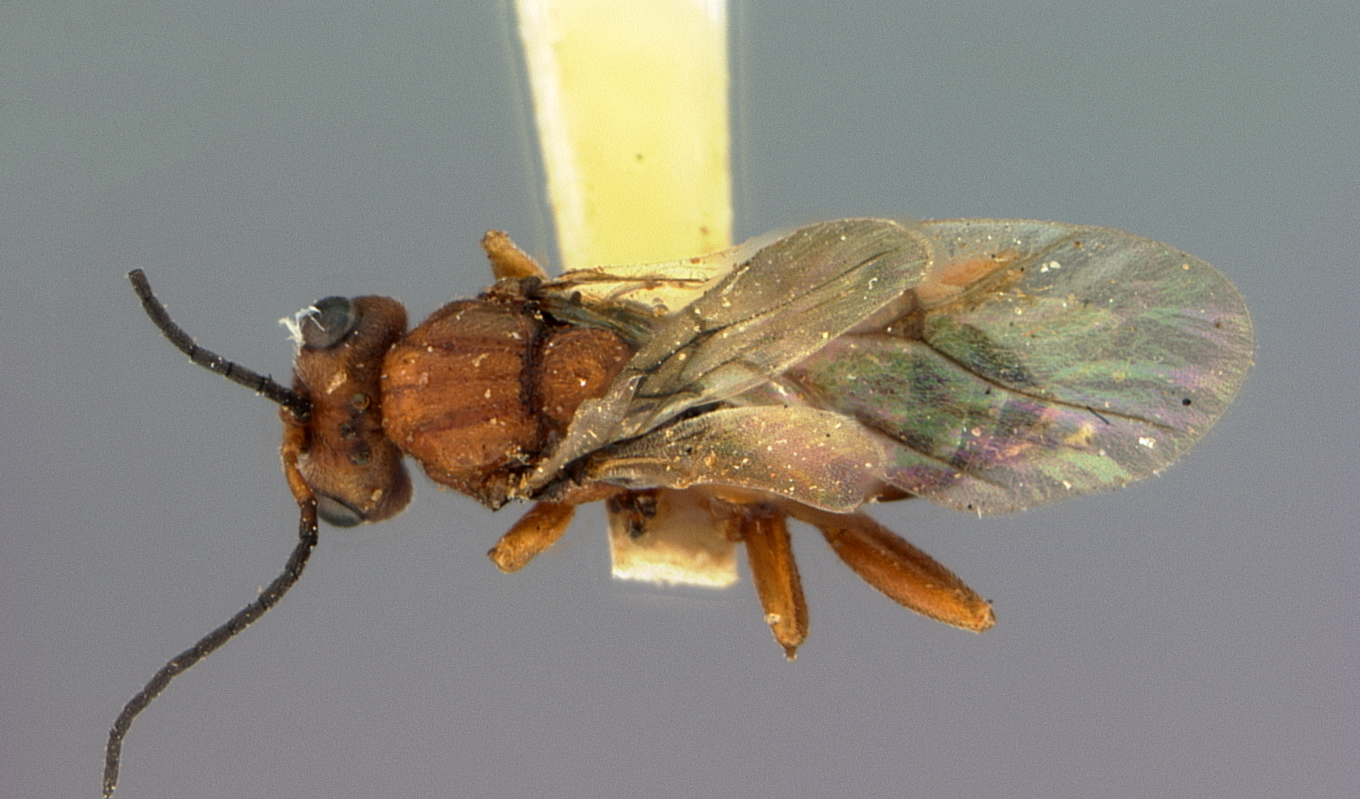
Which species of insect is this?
Rhodites arefactus
